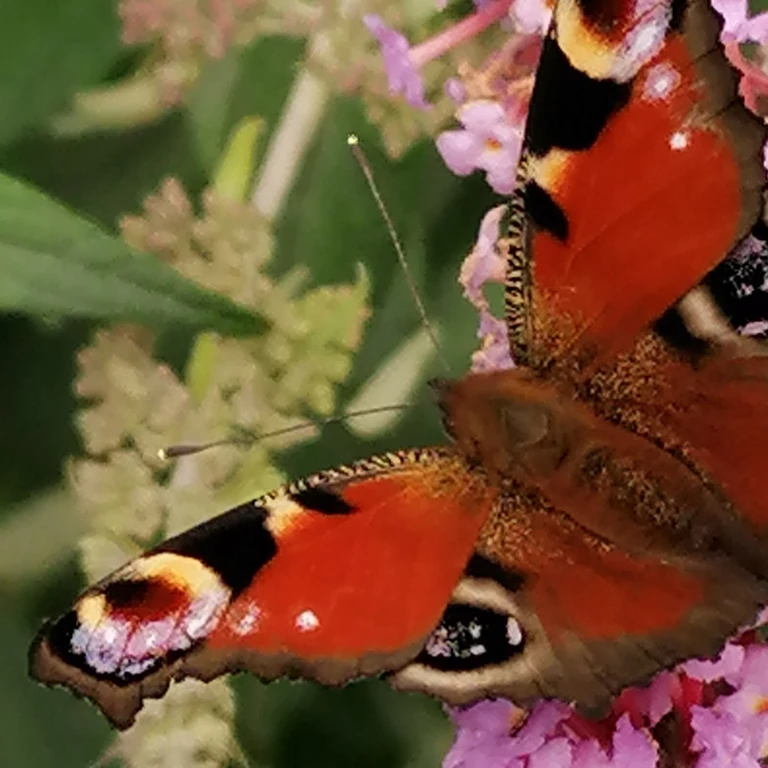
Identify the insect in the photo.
Aglais io
